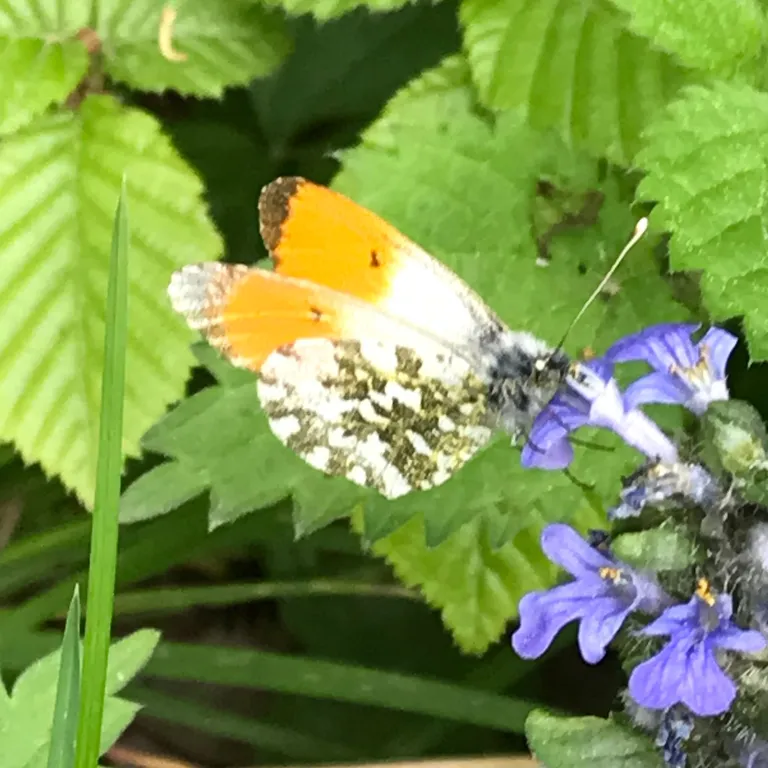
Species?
Anthocharis cardamines
